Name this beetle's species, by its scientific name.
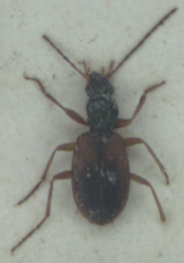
Anchomenus dorsalis
